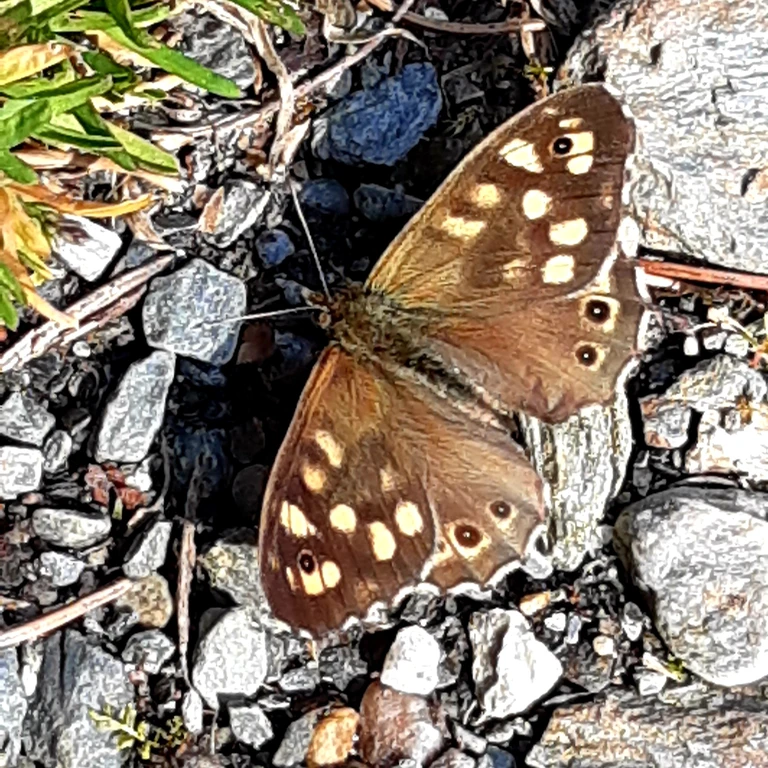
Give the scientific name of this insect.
Pararge aegeria
